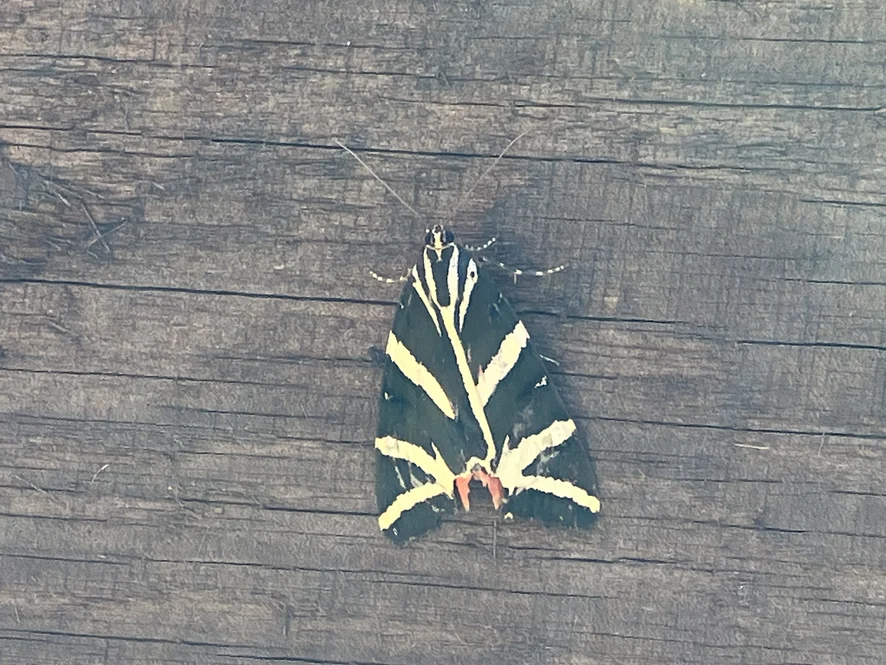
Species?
Euplagia quadripunctaria
